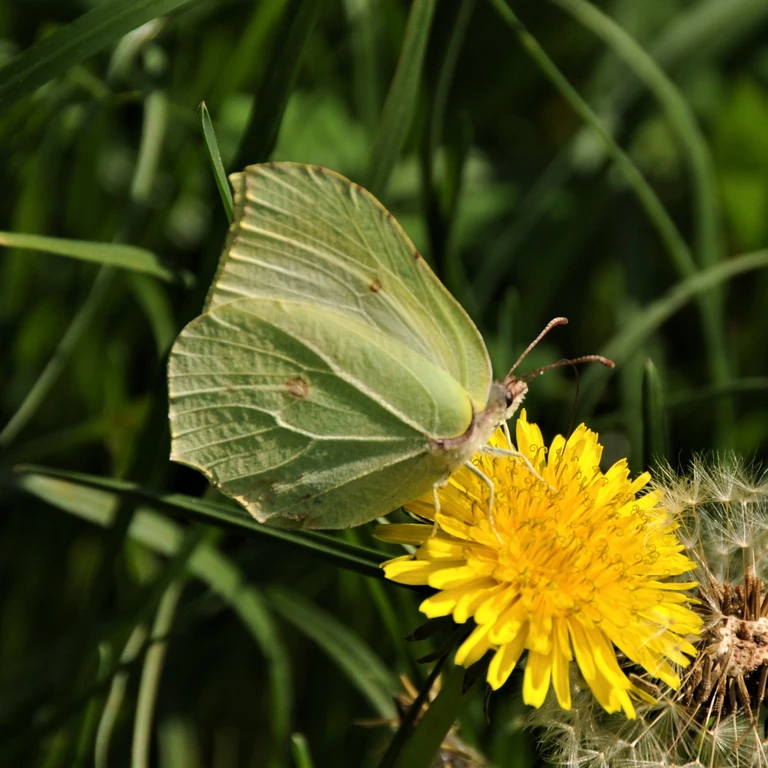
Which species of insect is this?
Gonepteryx rhamni
